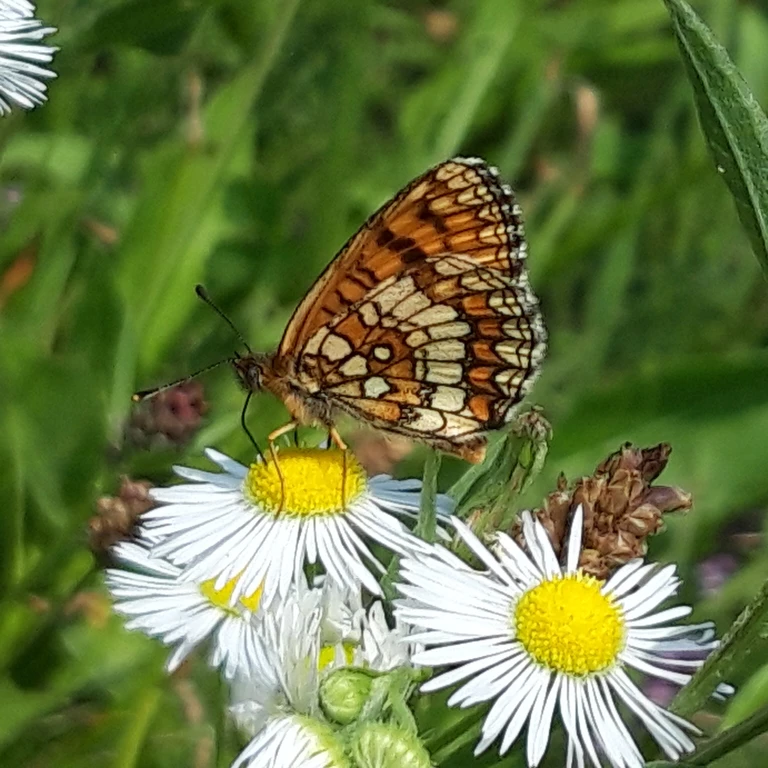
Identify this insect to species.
Melitaea athalia
